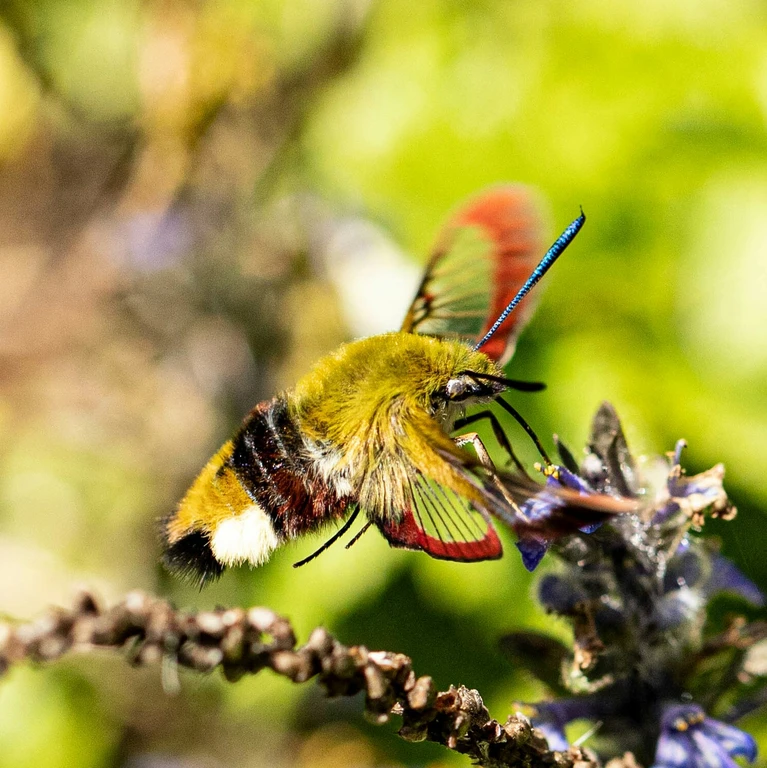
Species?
Hemaris fuciformis
